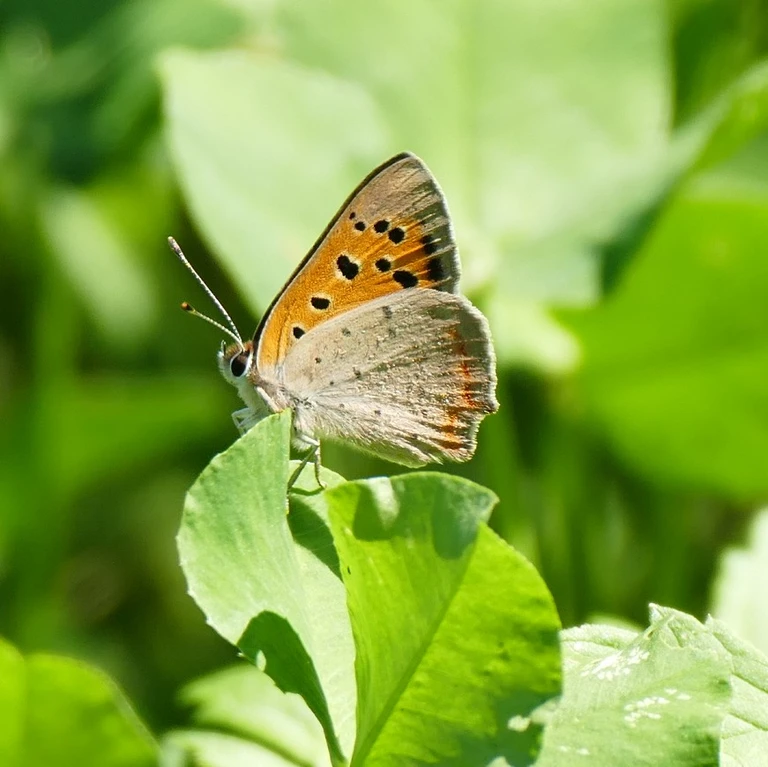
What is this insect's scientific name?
Lycaena phlaeas
